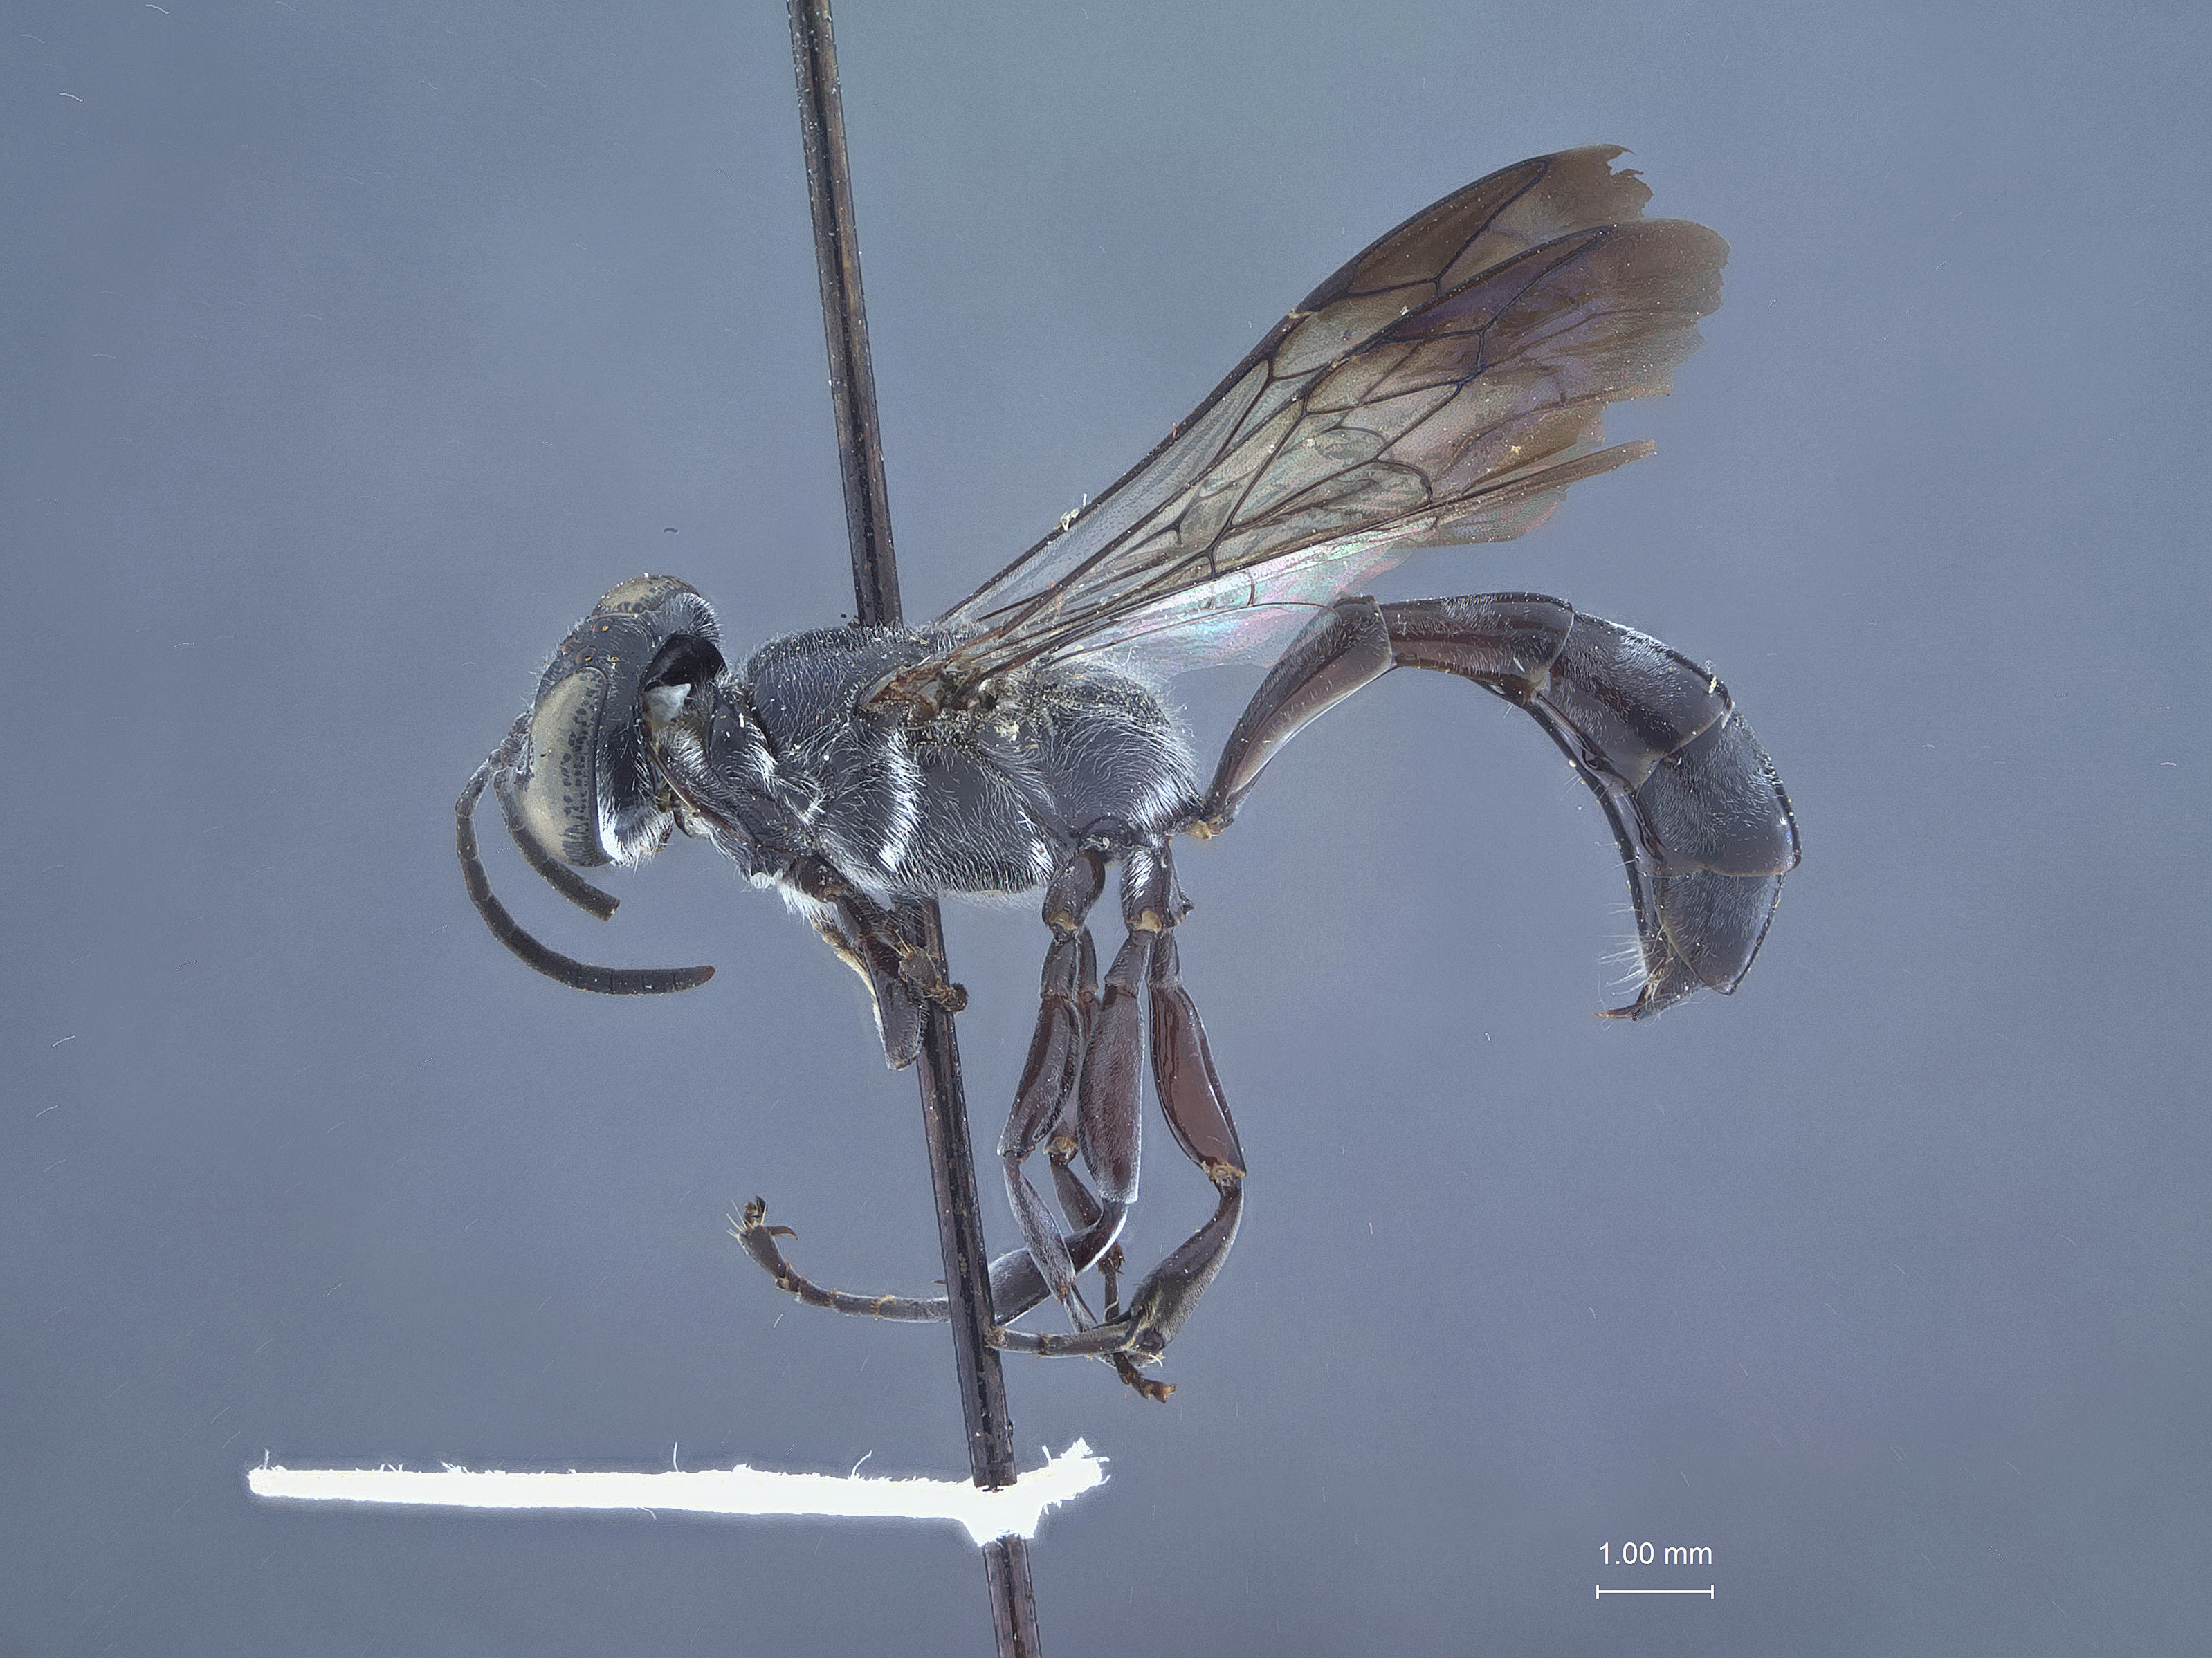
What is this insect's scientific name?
Trypoxylon rohweri
